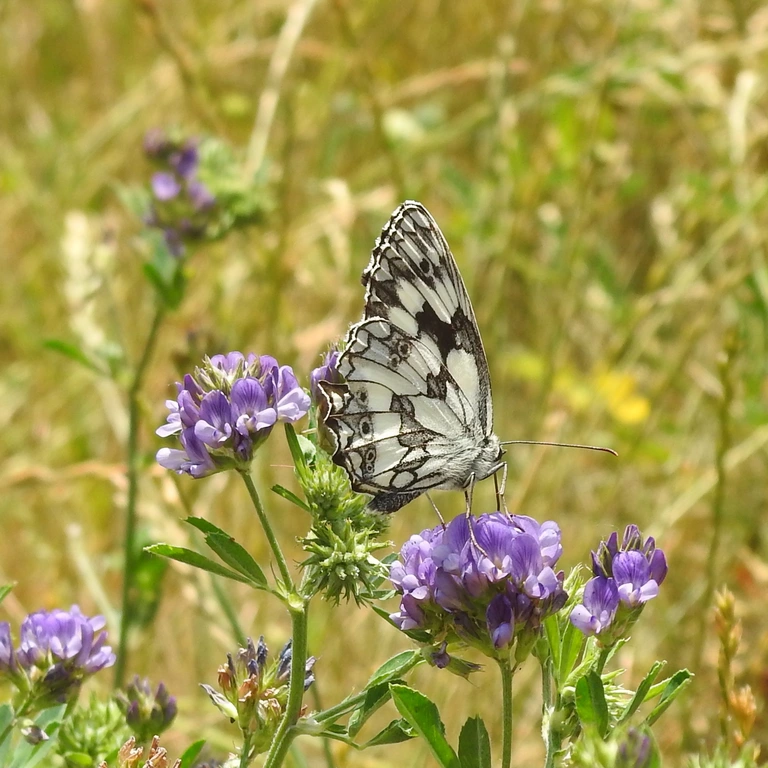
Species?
Melanargia galathea
